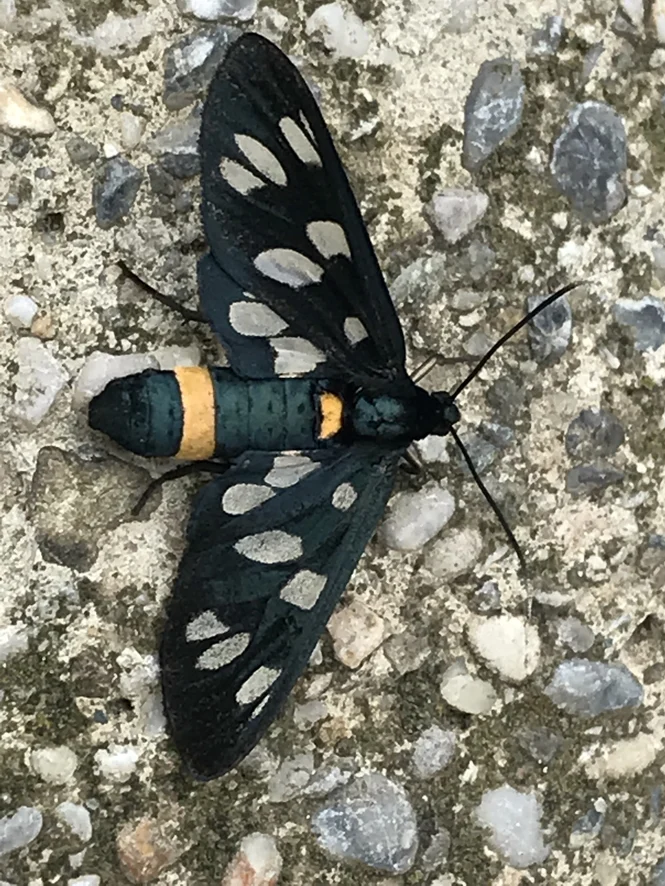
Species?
Amata phegea
